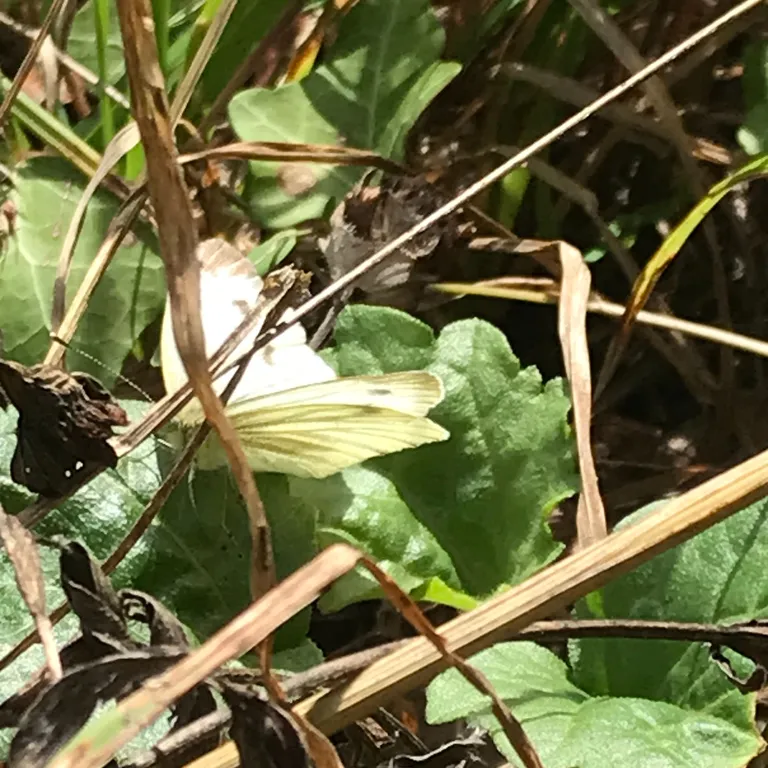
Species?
Pieris napi
